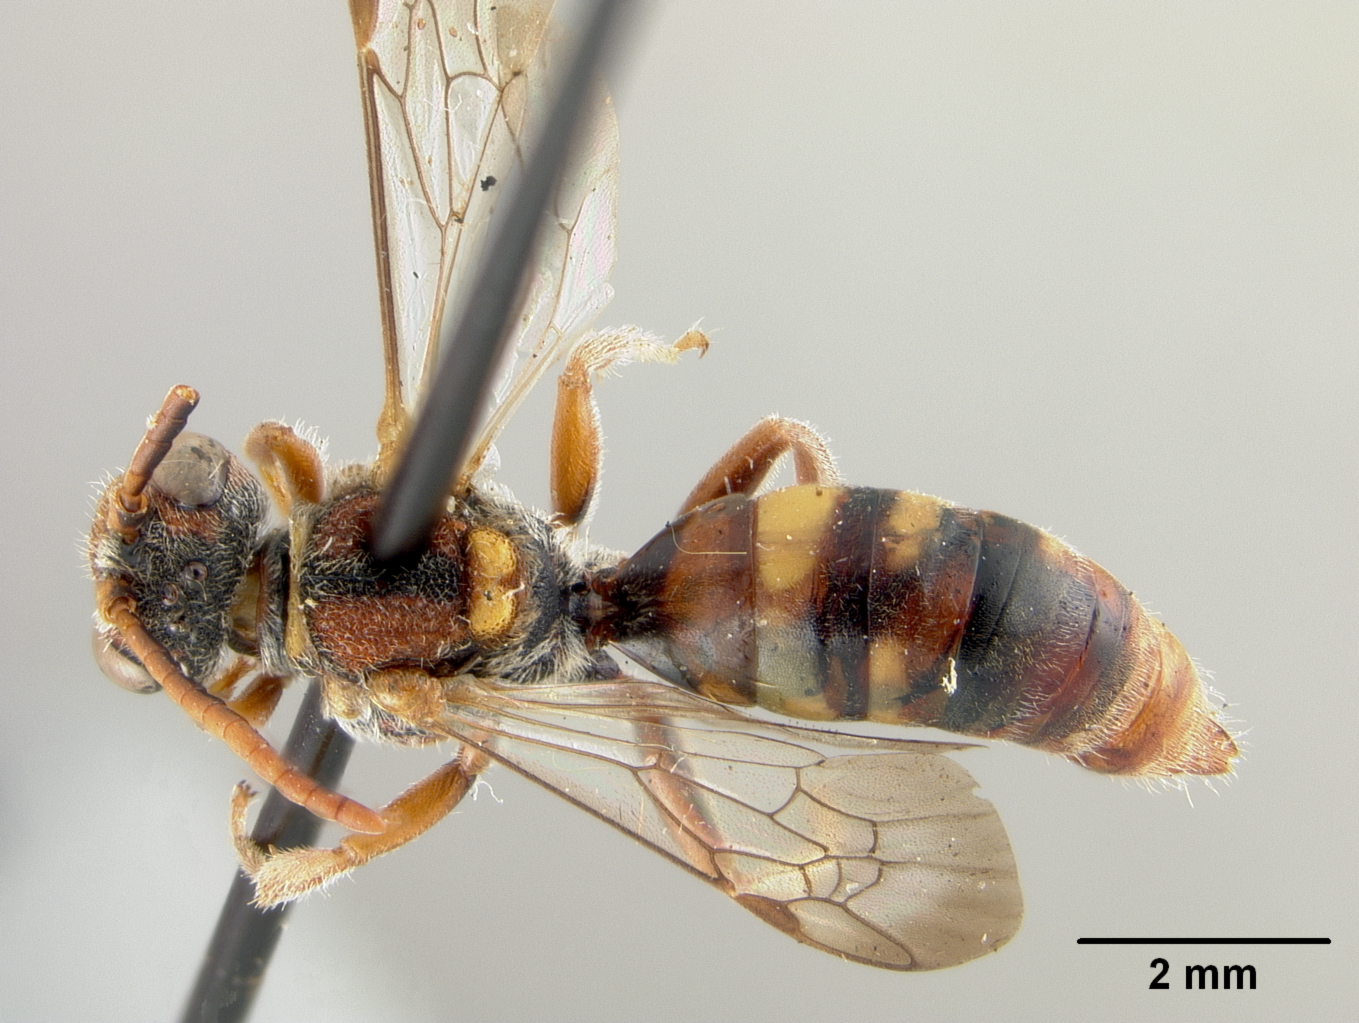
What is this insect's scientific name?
Nomada sobrina
